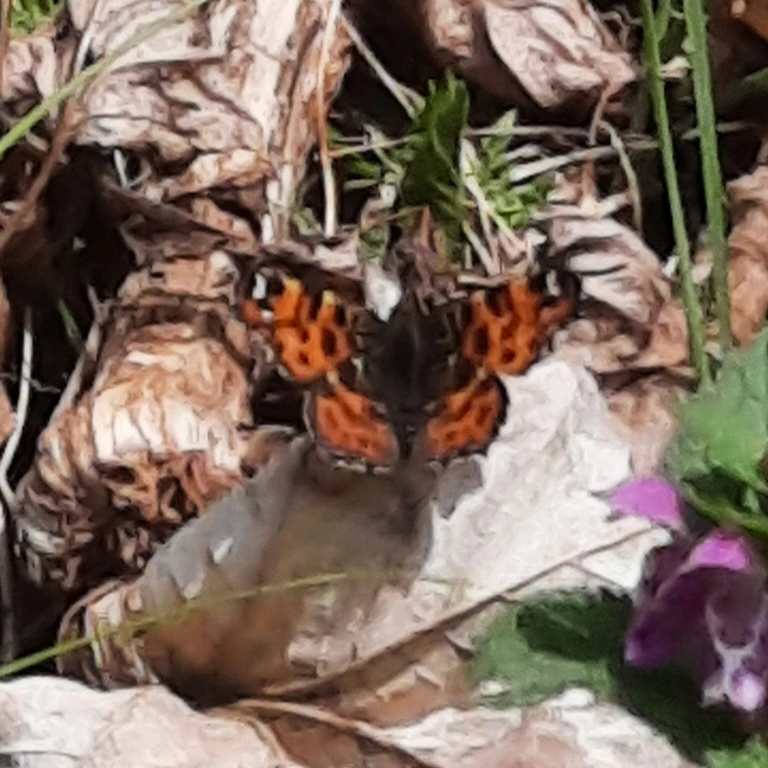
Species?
Araschnia levana
